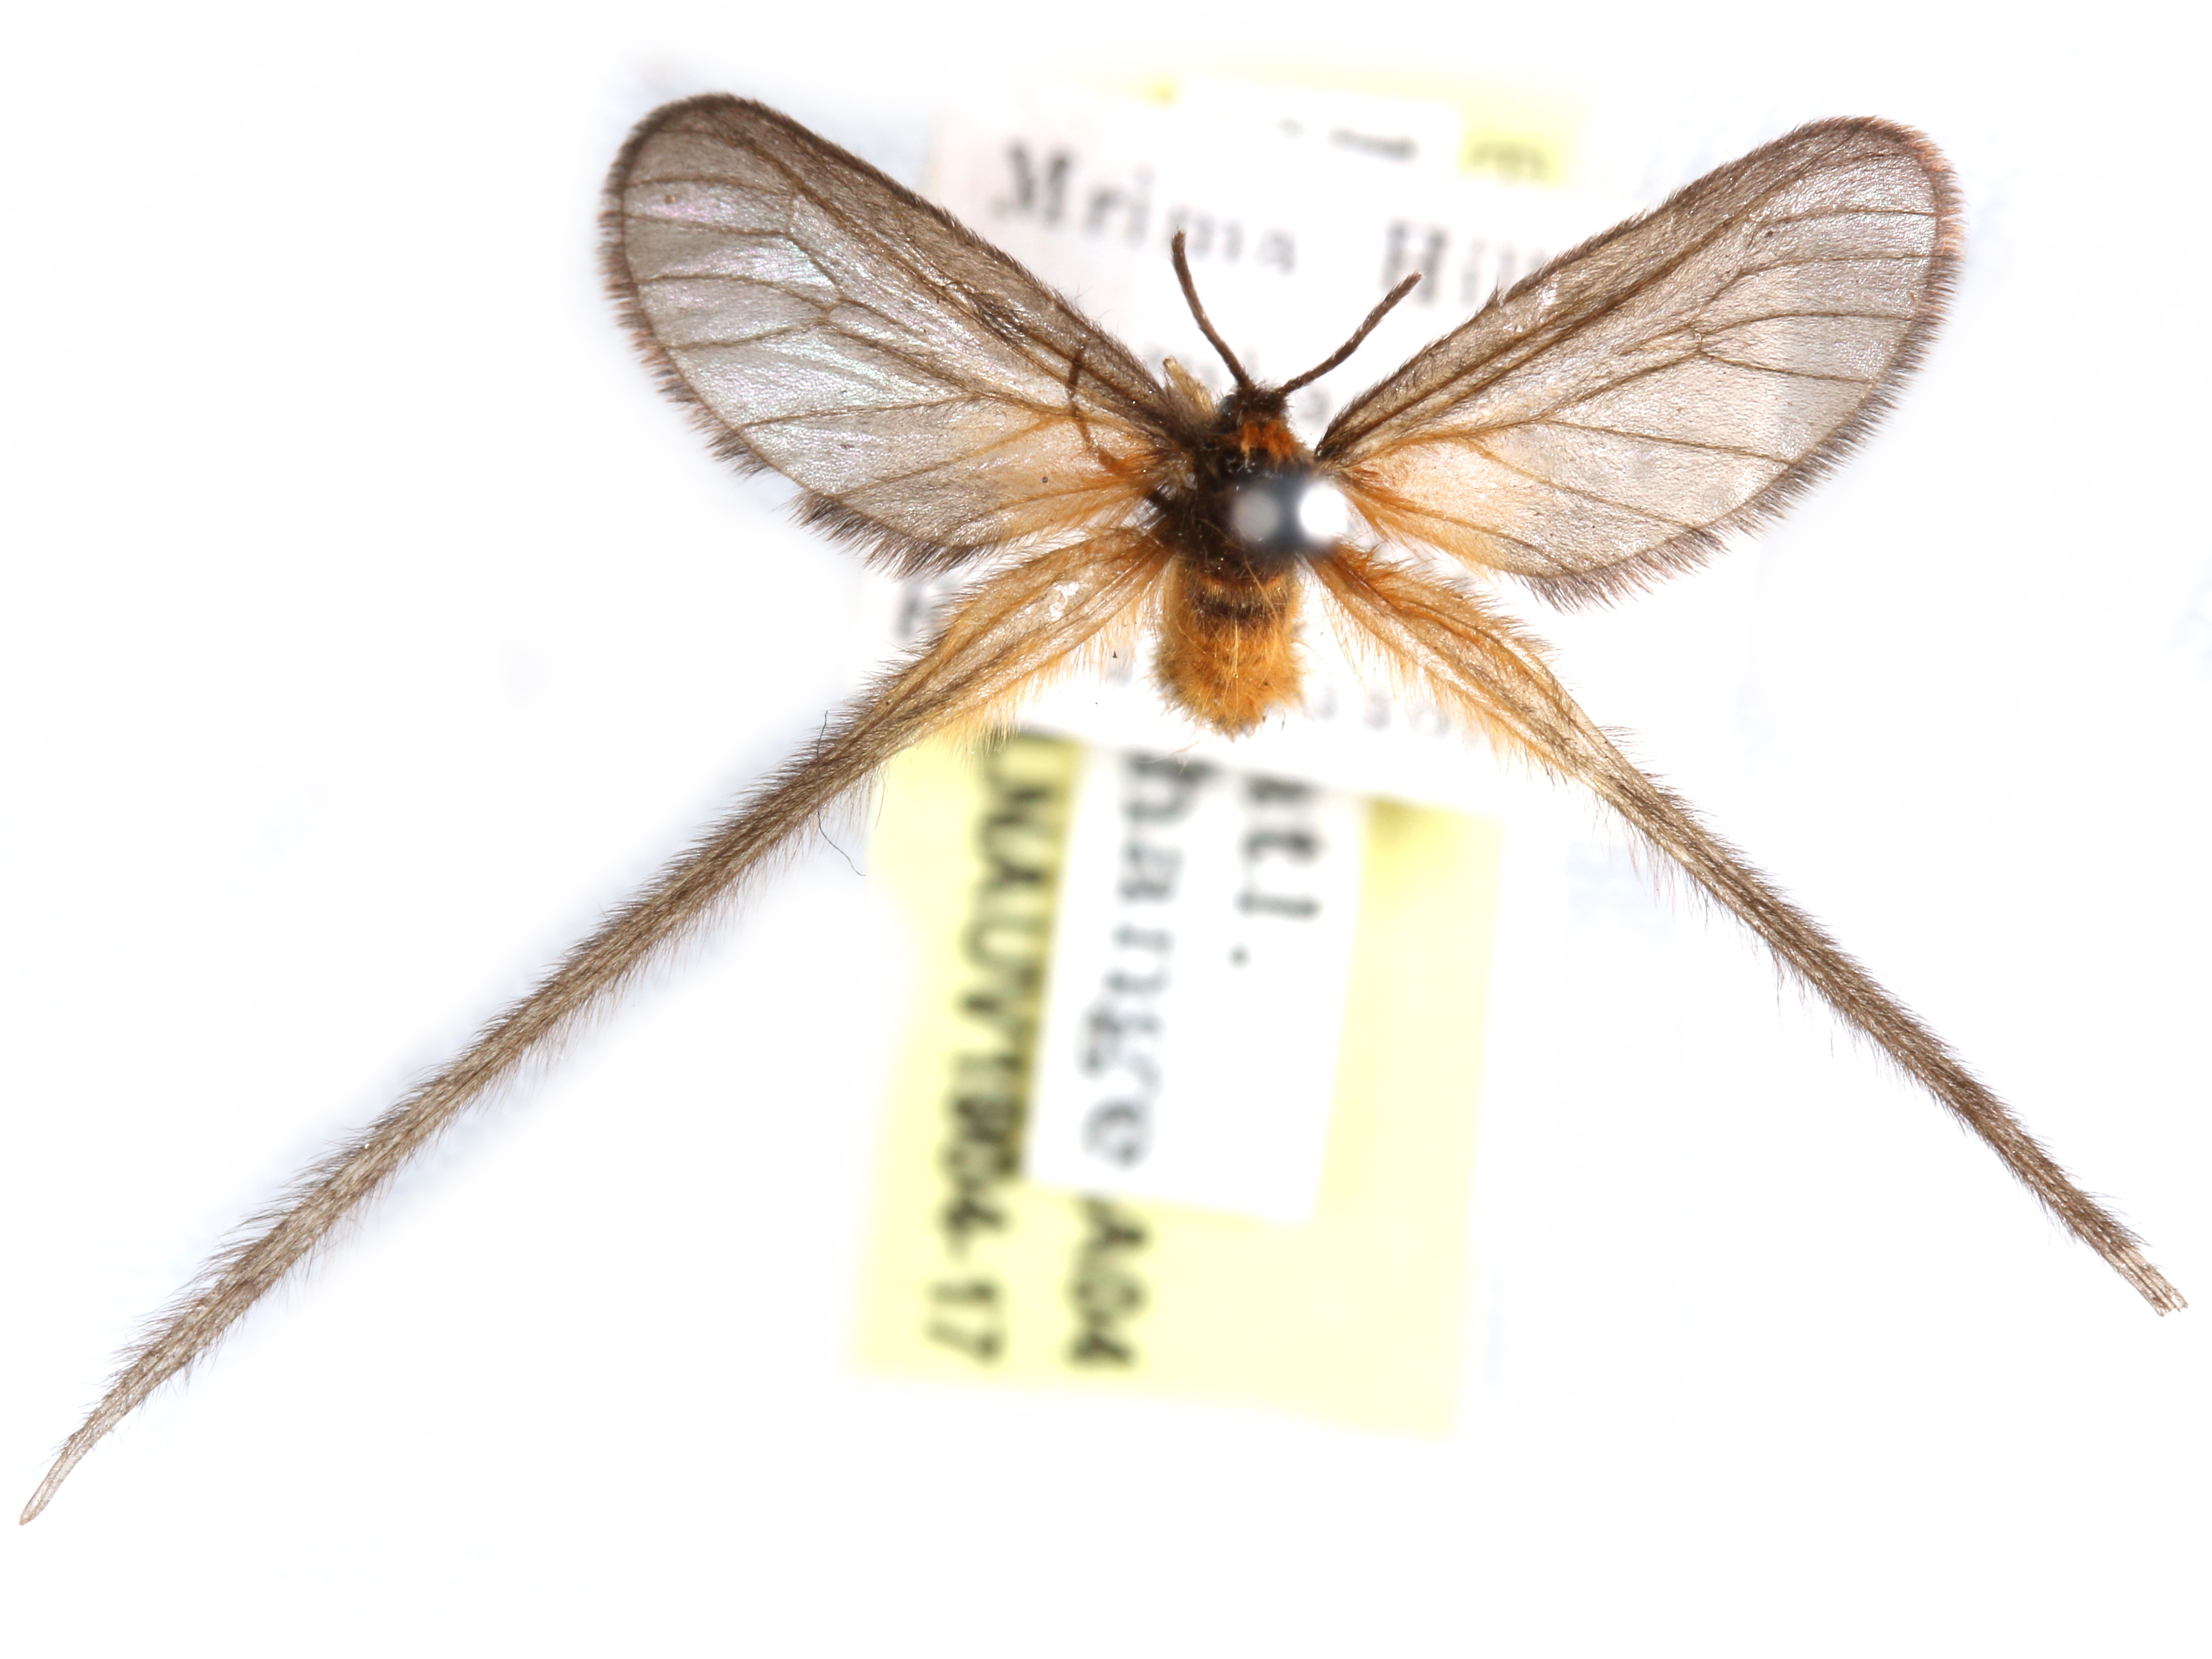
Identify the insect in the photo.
Doratopteryx steniptera
